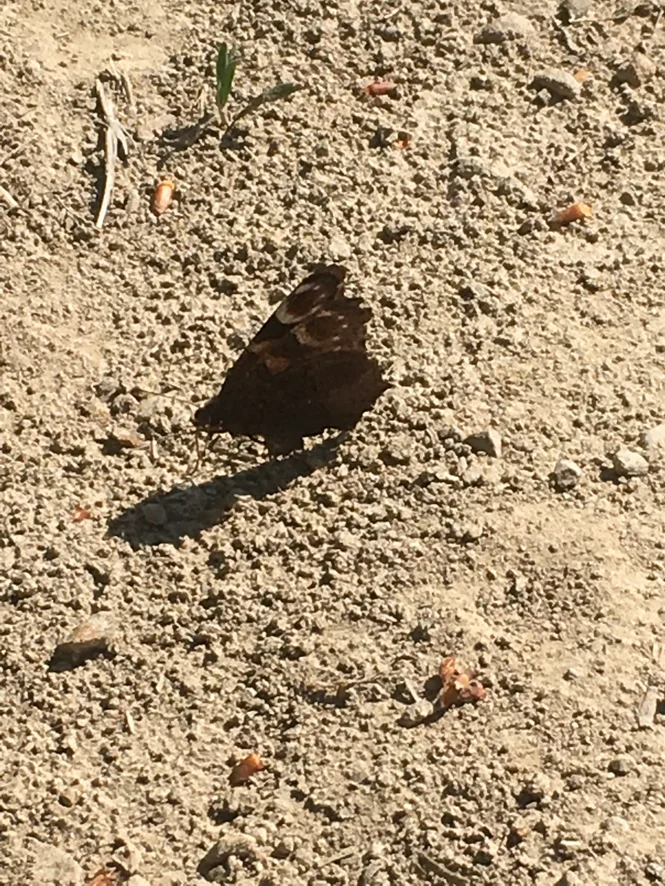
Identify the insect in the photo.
Aglais io
